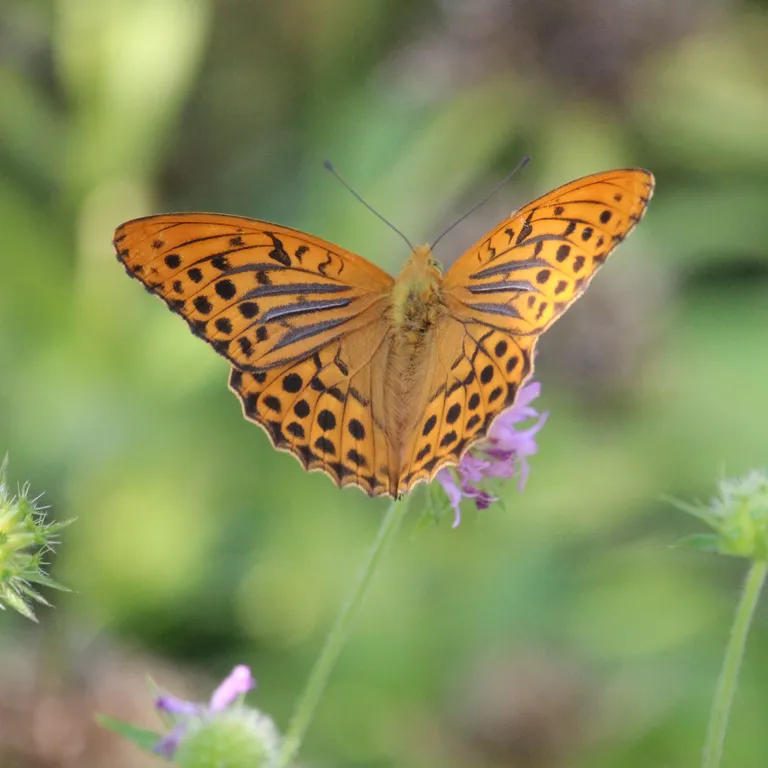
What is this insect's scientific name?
Argynnis paphia
